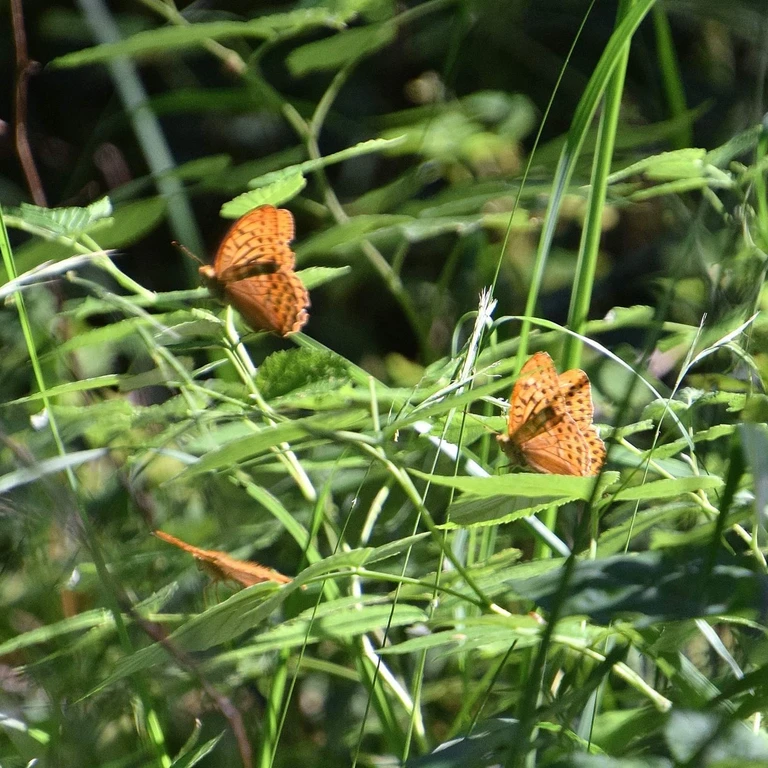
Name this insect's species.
Argynnis paphia
